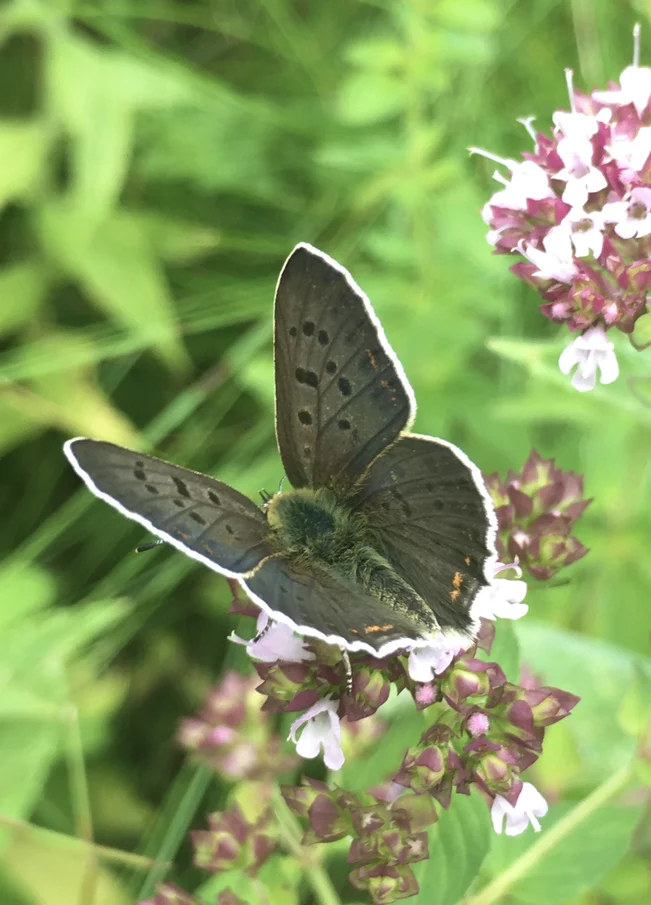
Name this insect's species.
Lycaena tityrus (also Loweia tityrus)
